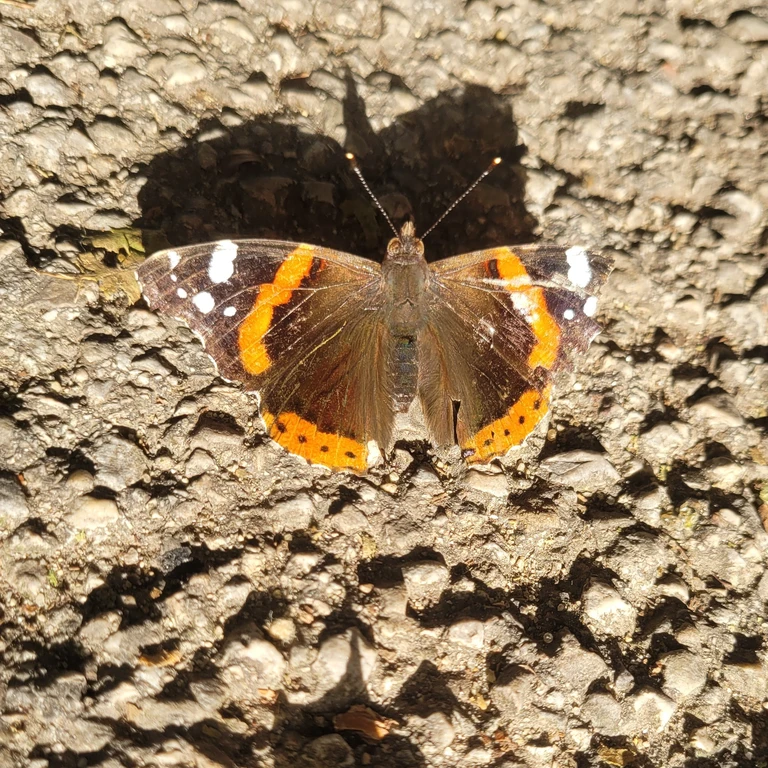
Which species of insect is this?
Vanessa atalanta
